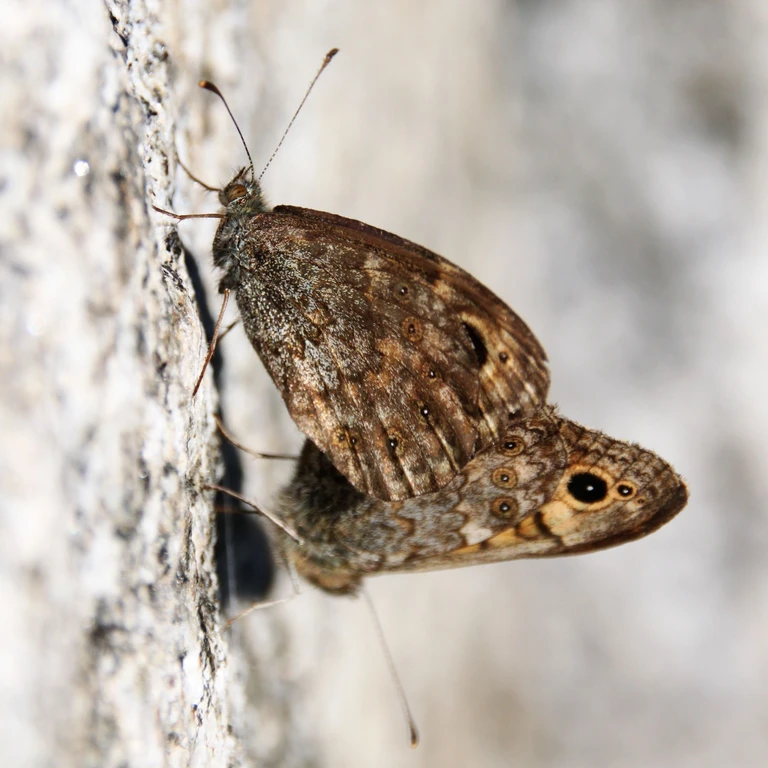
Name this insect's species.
Lasiommata megera (also Pararge megera)
